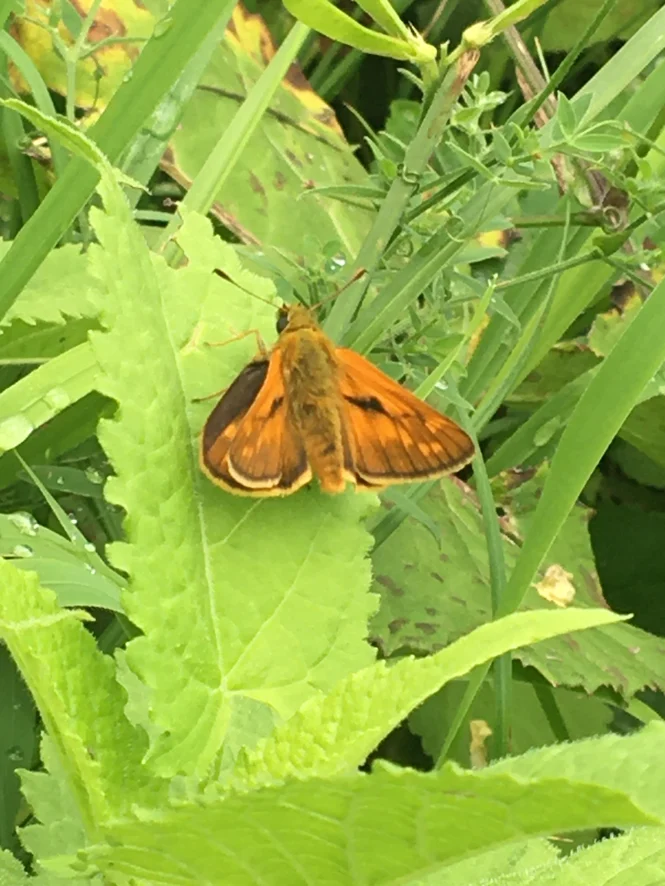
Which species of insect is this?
Ochlodes sylvanus (also Ochlodes venata)
